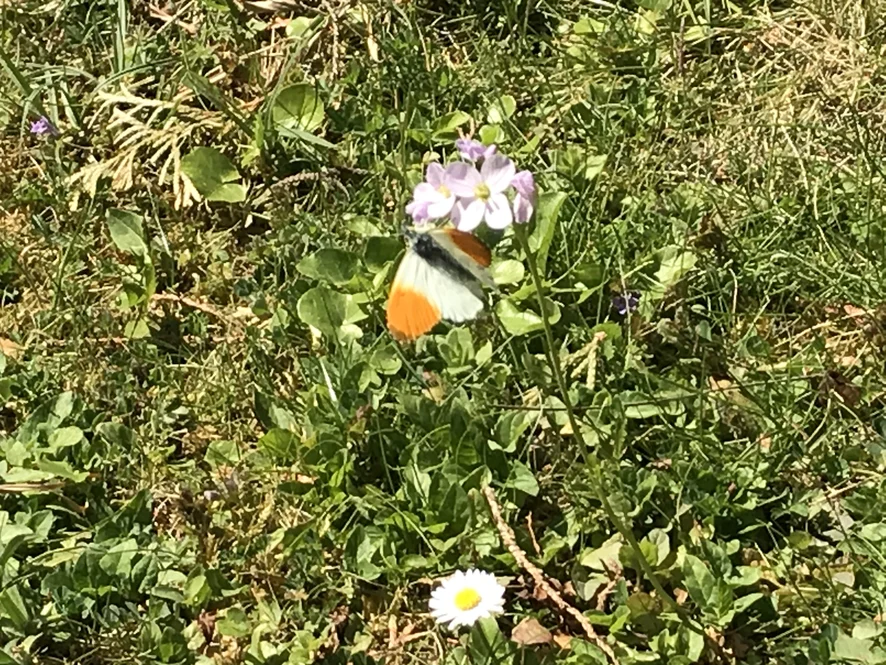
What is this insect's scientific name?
Anthocharis cardamines
